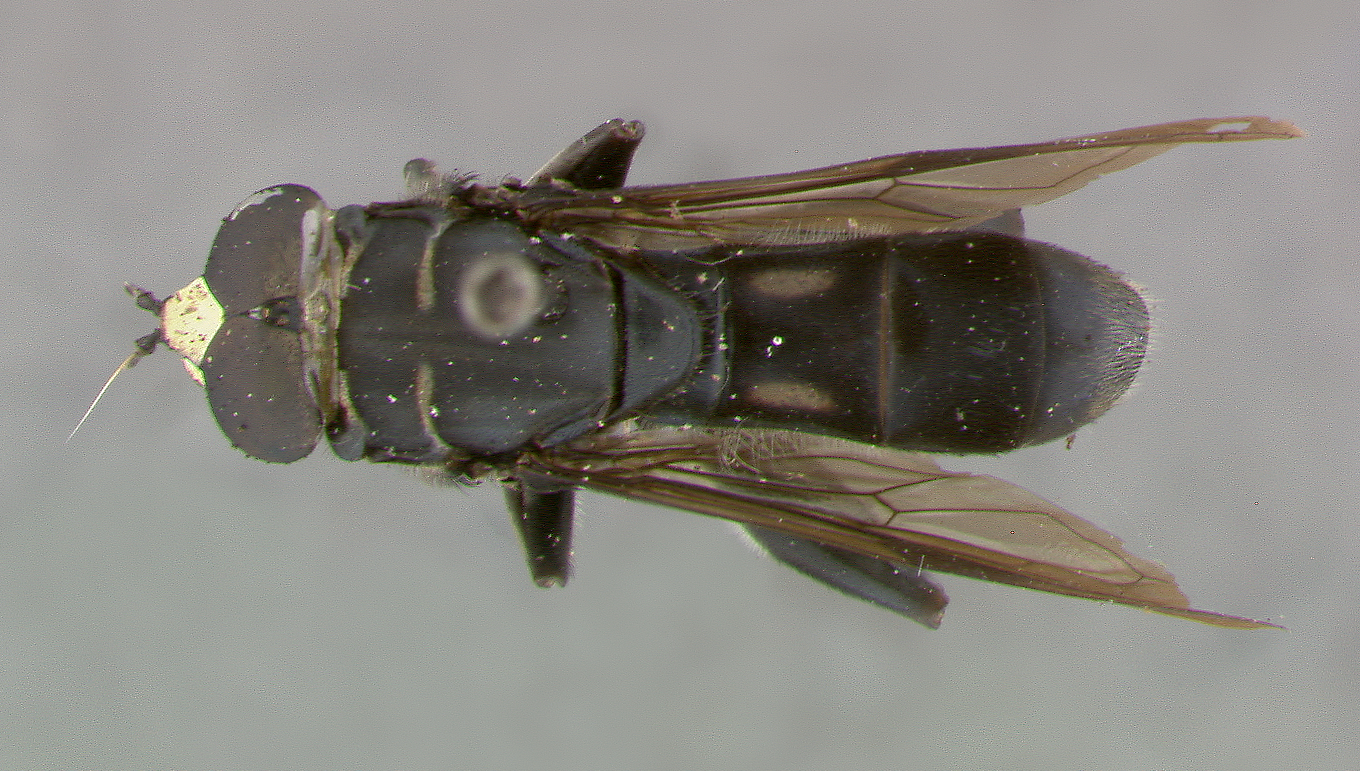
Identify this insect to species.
Crepidomyia tricrepis
